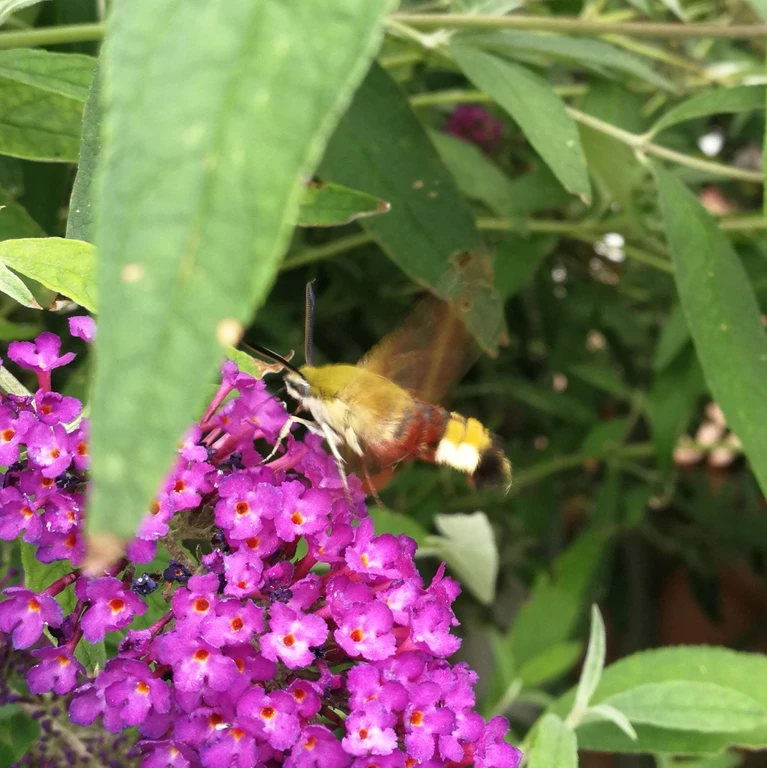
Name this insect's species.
Hemaris fuciformis
